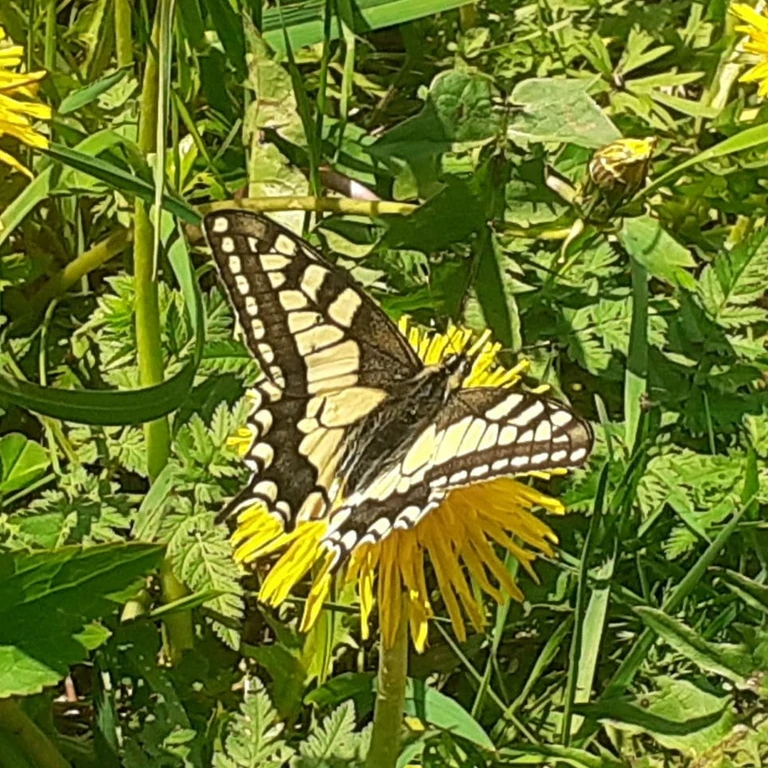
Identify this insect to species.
Papilio machaon
